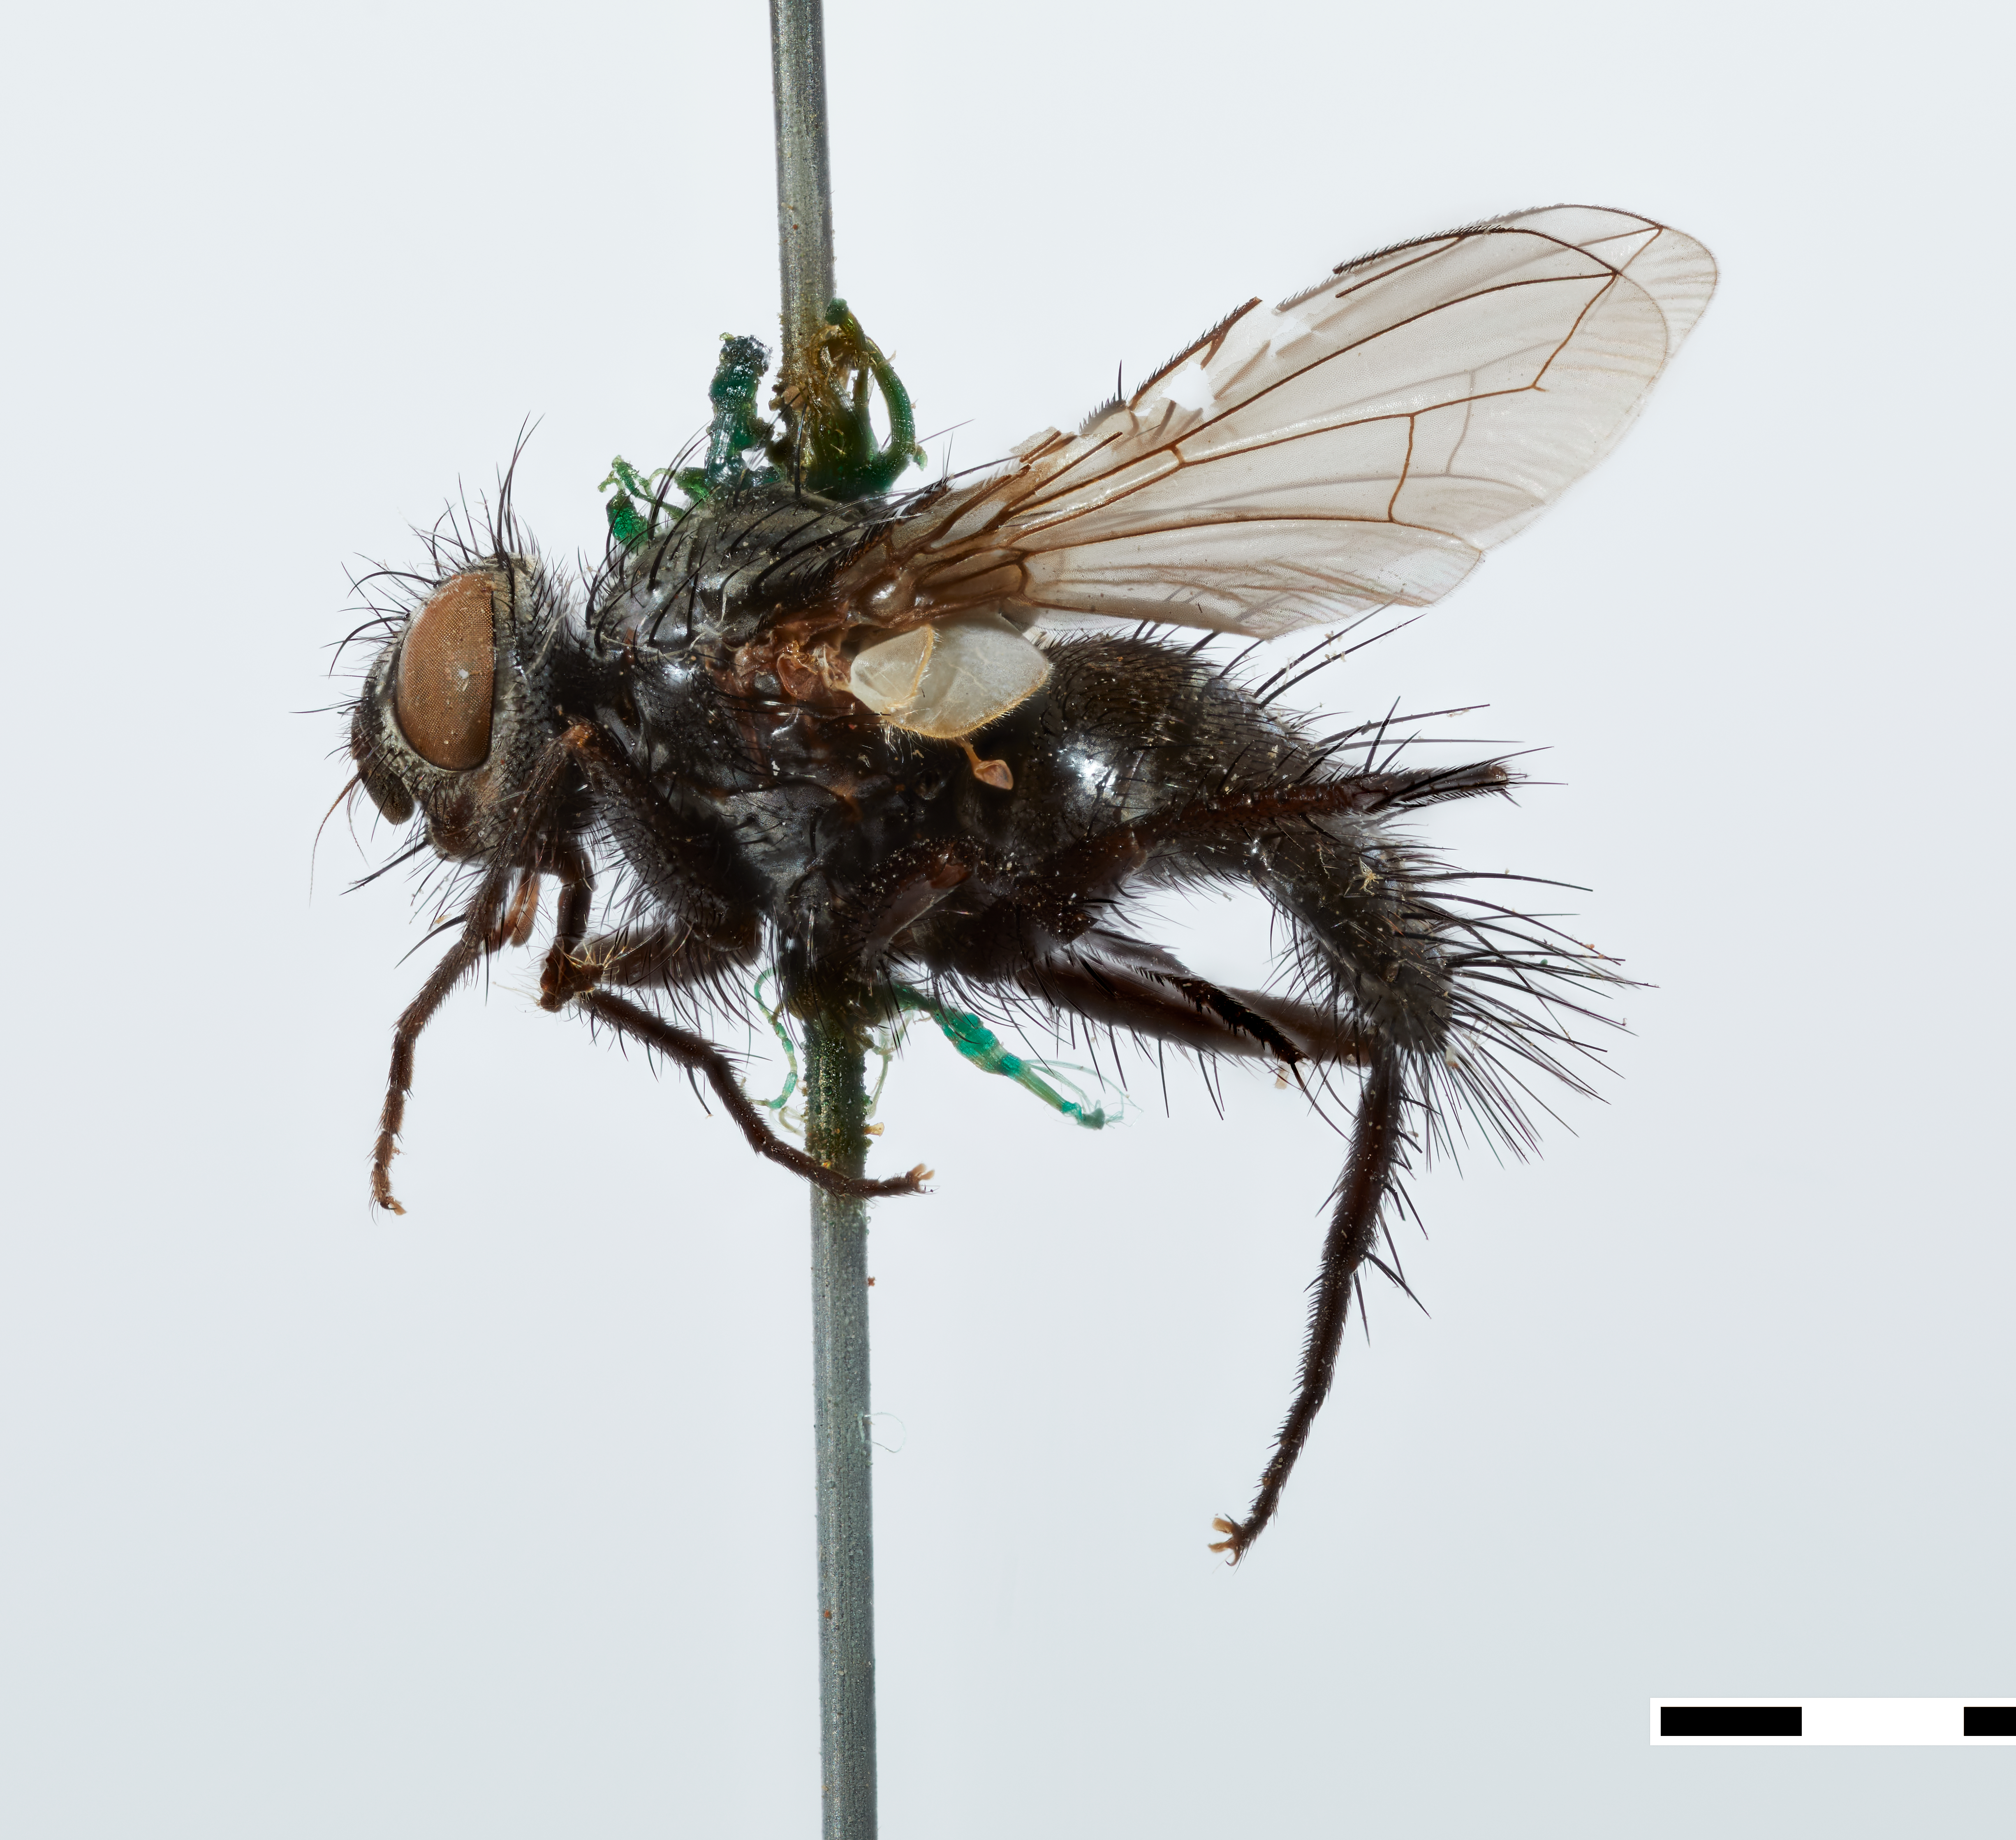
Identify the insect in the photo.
Paramuscopteryx genalis
